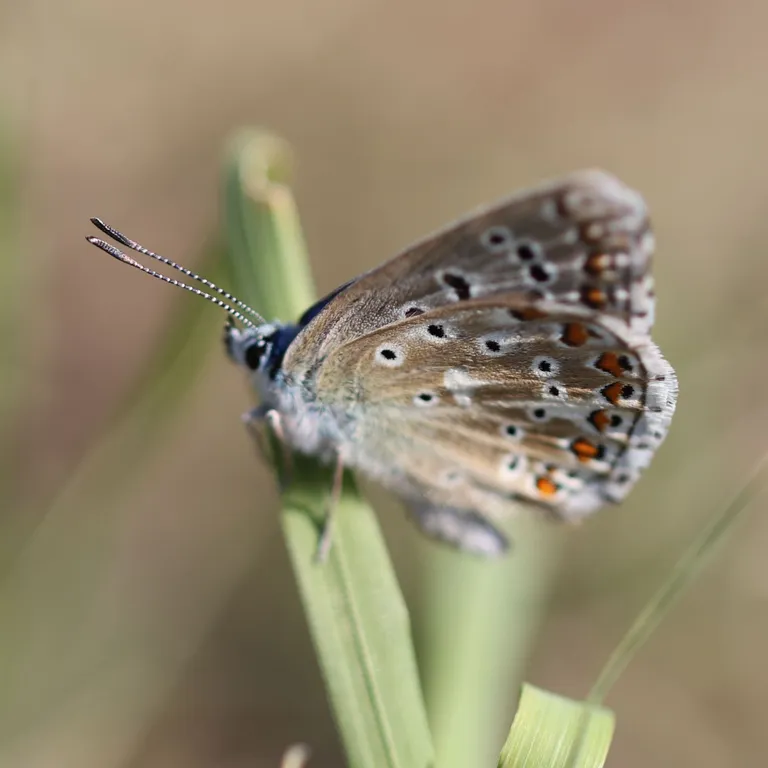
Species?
Lysandra bellargus
